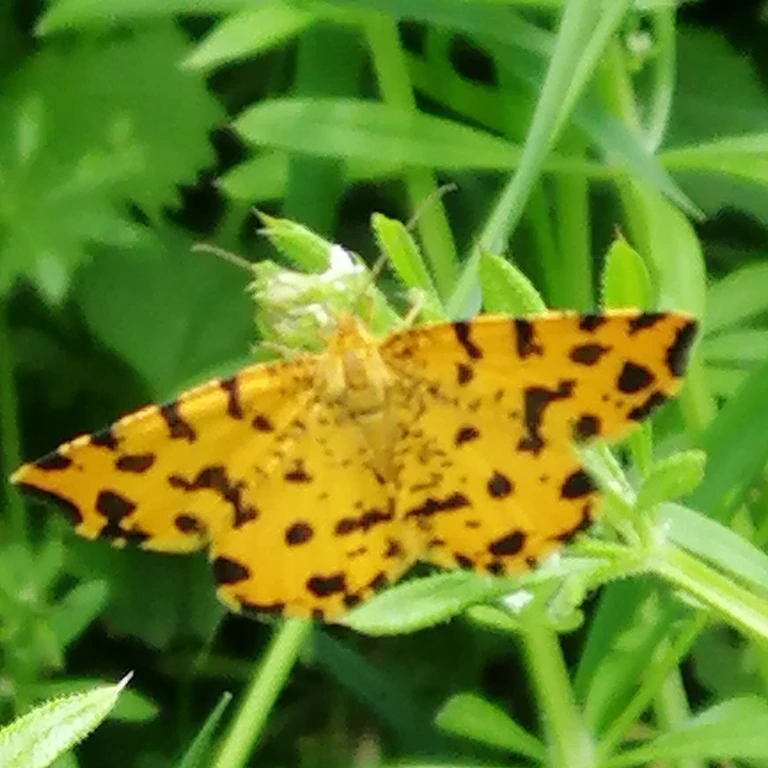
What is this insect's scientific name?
Pseudopanthera macularia
